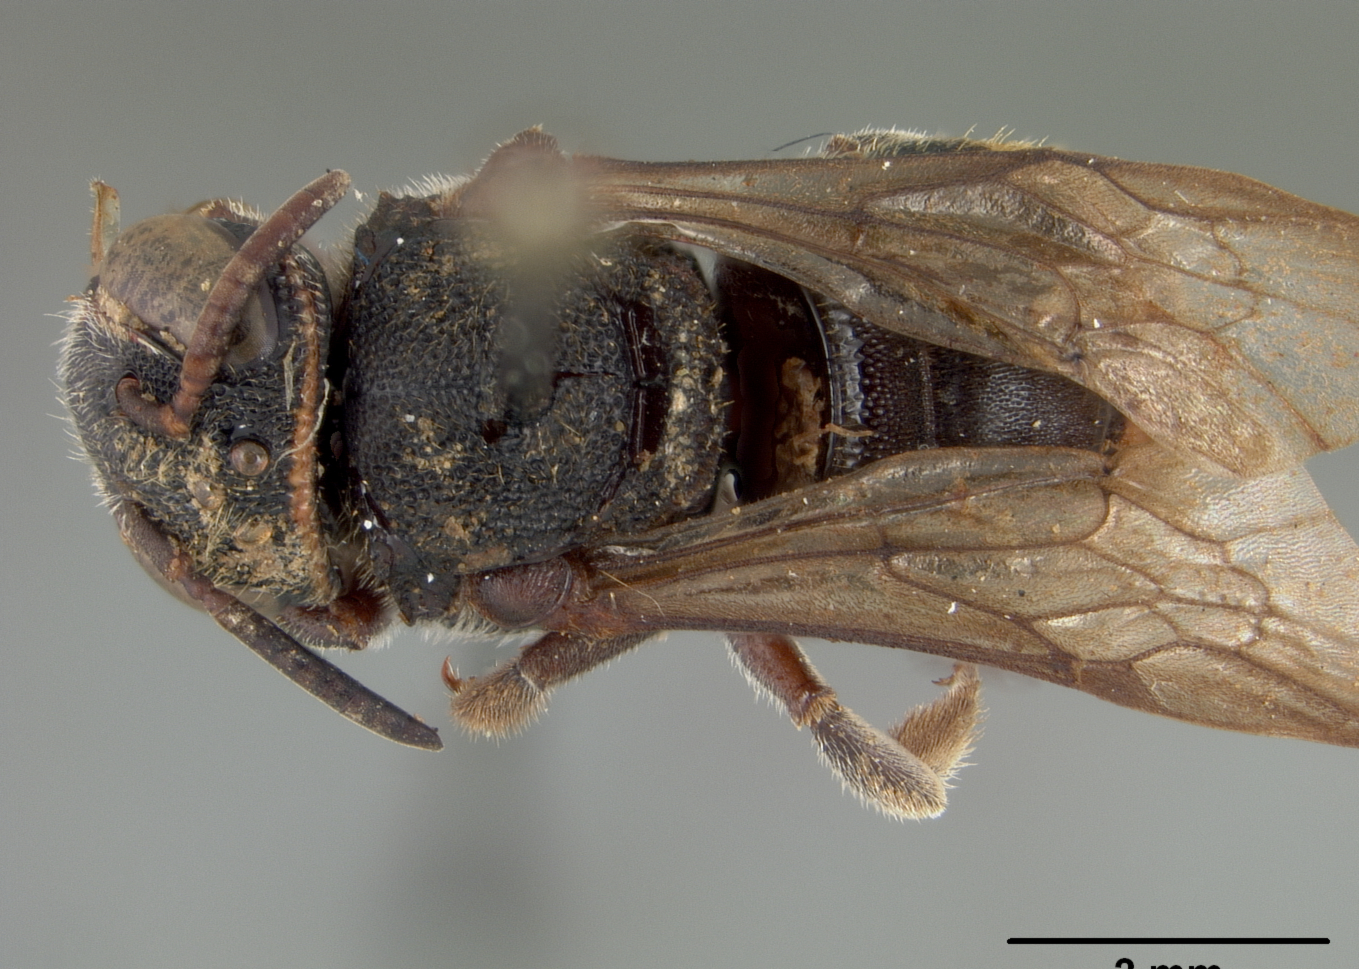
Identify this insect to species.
Dianthidium holmbergi
